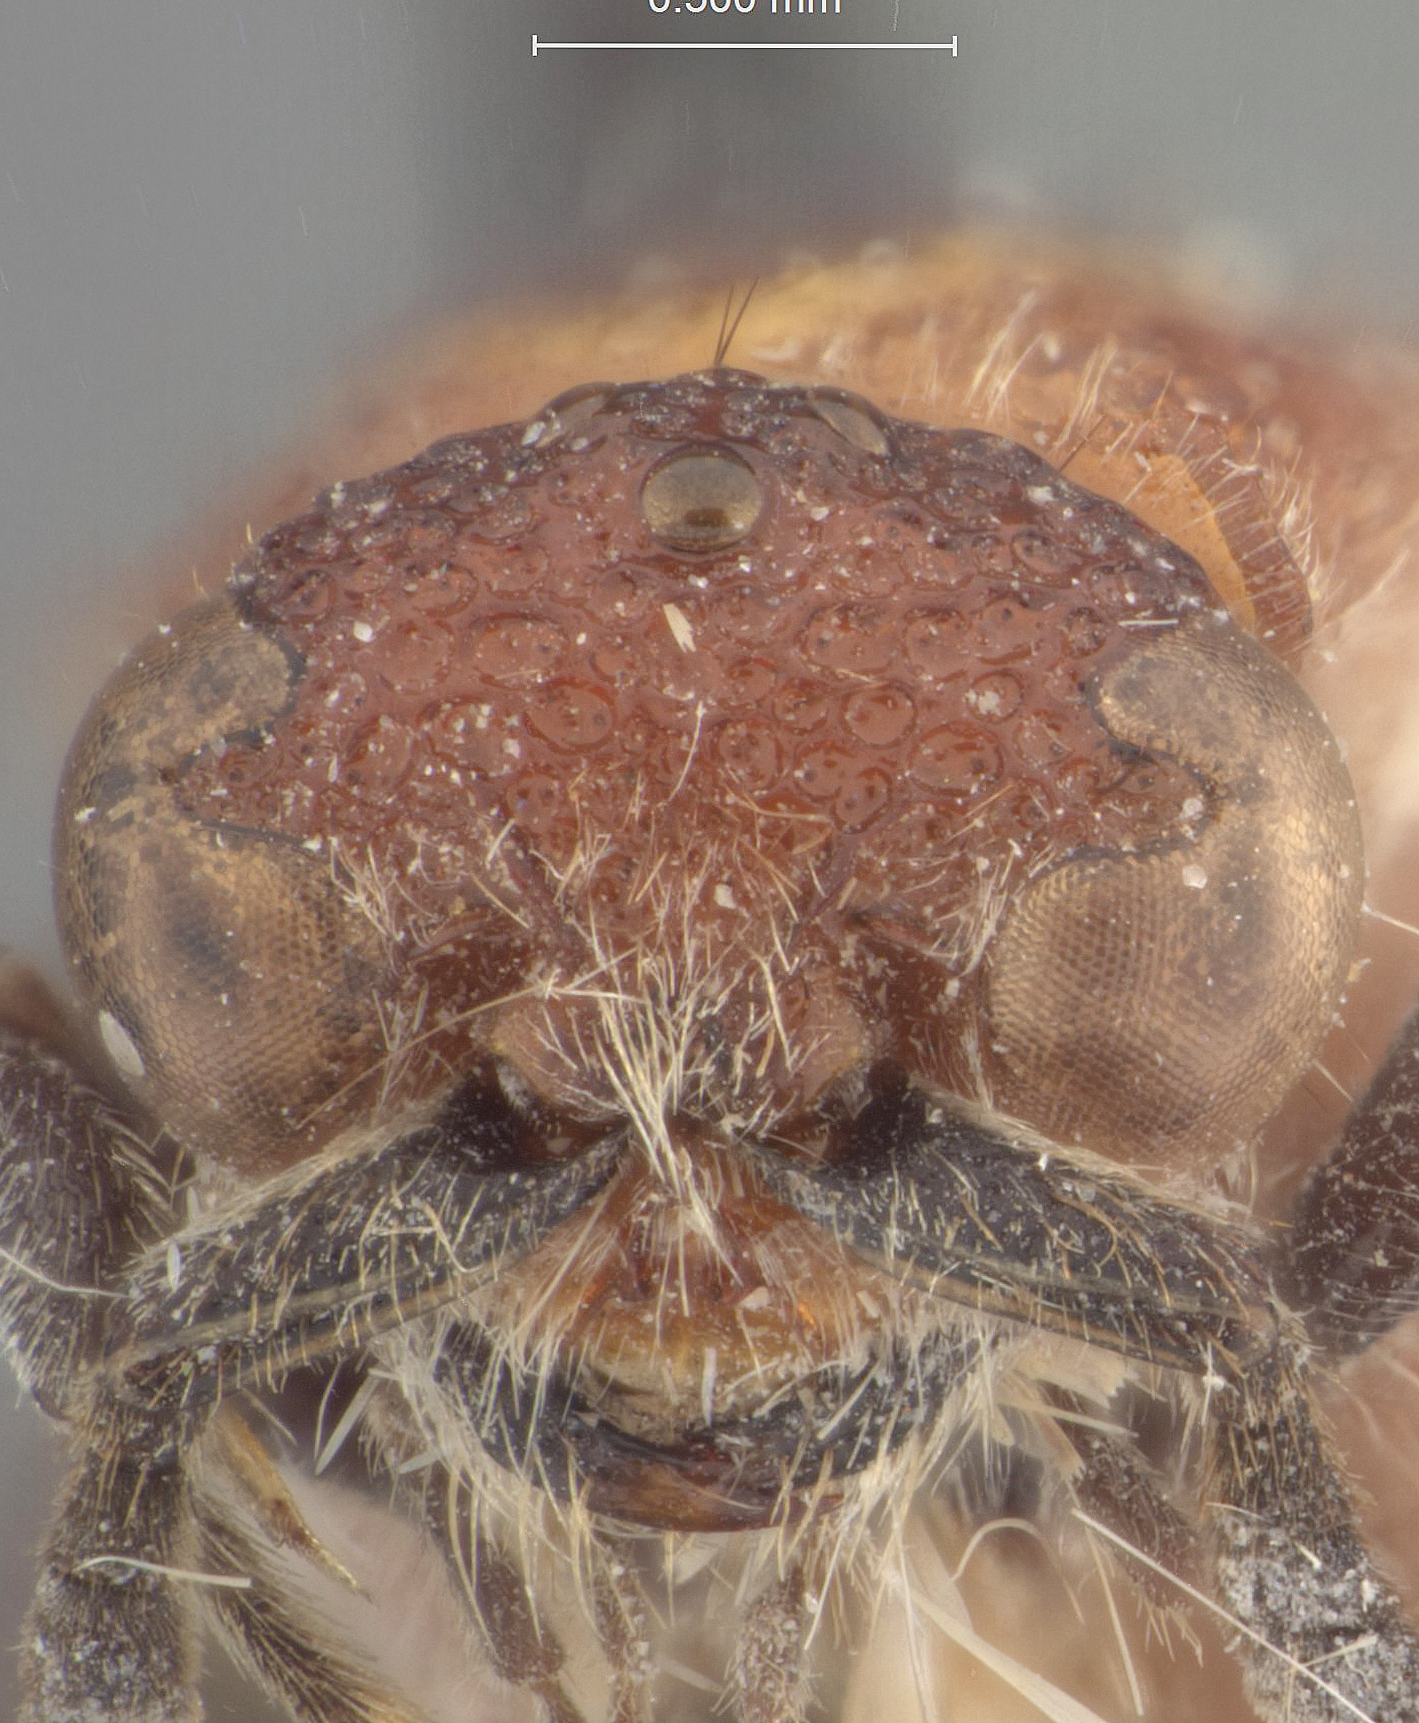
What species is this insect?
Ephuta floridana
